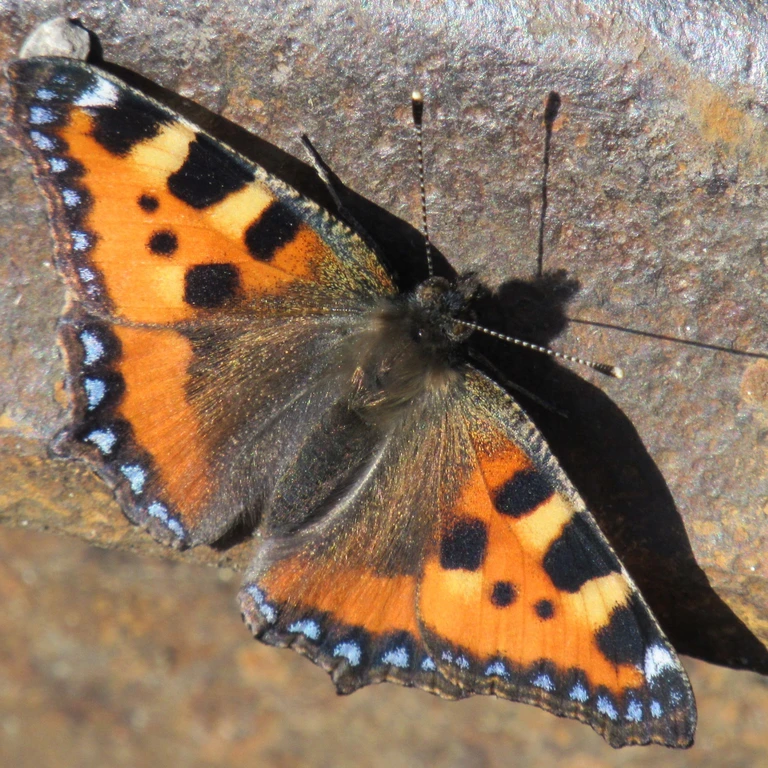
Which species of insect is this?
Aglais urticae
